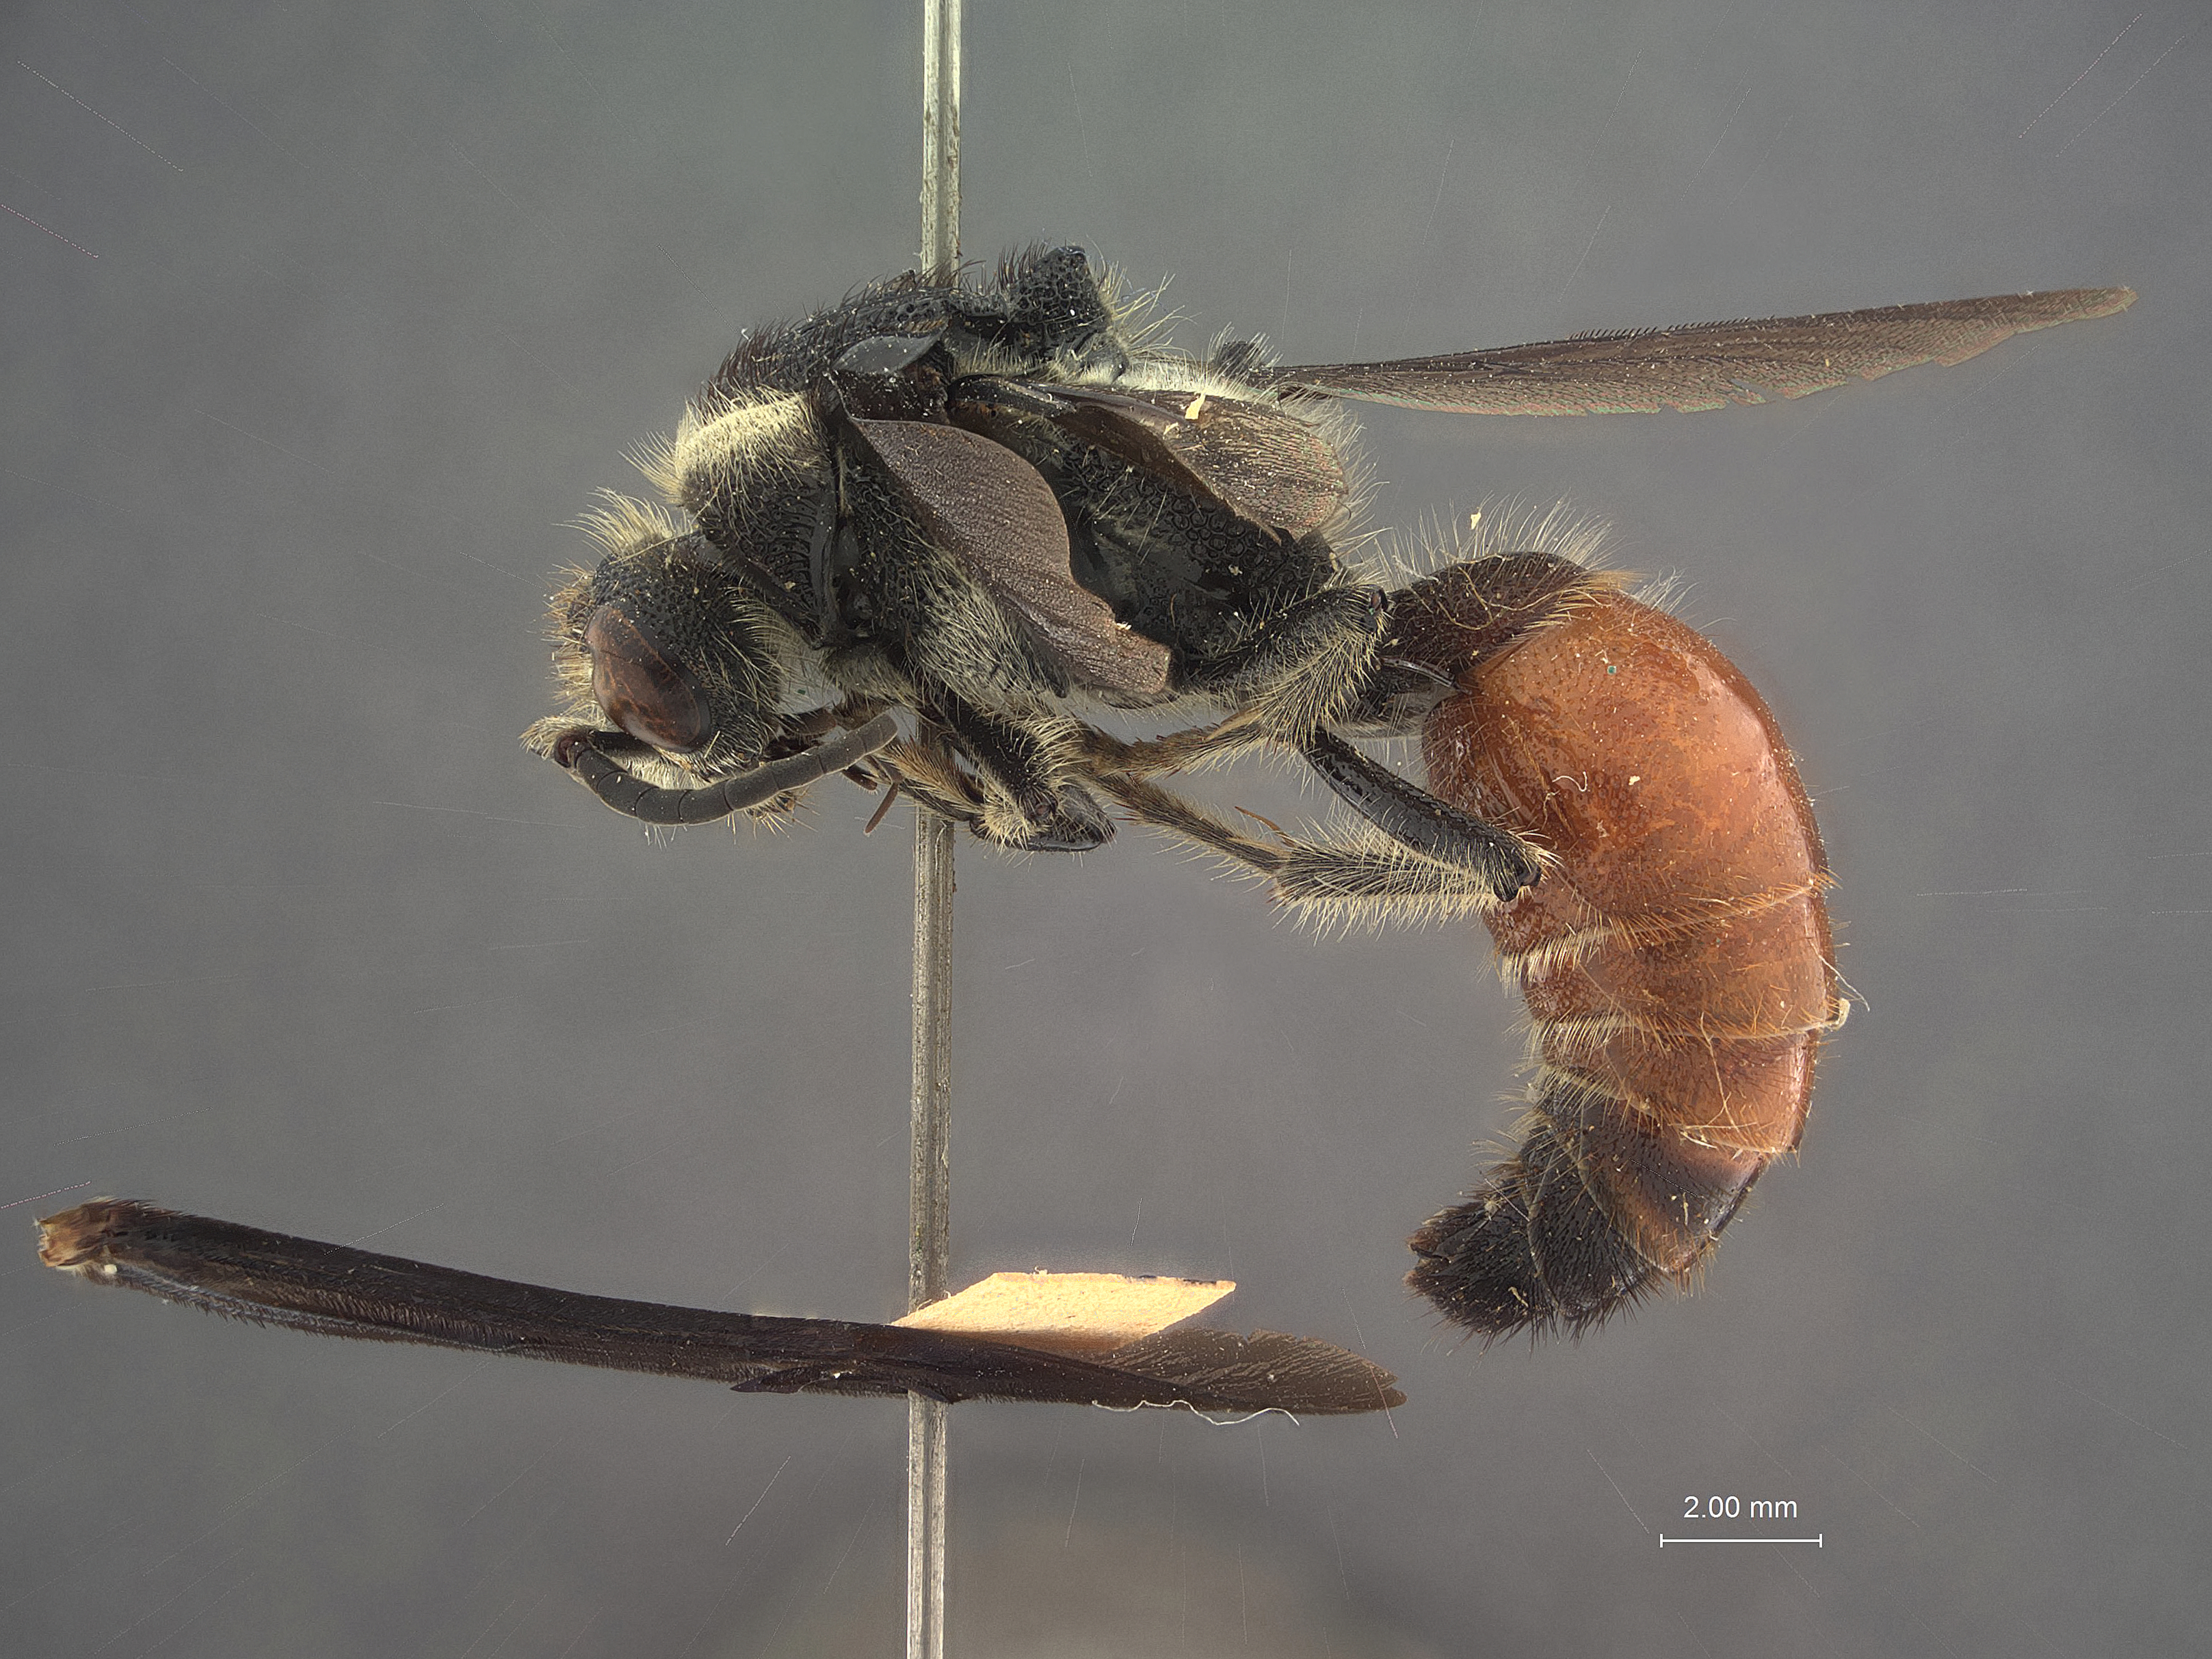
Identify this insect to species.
Timulla philippinensis
